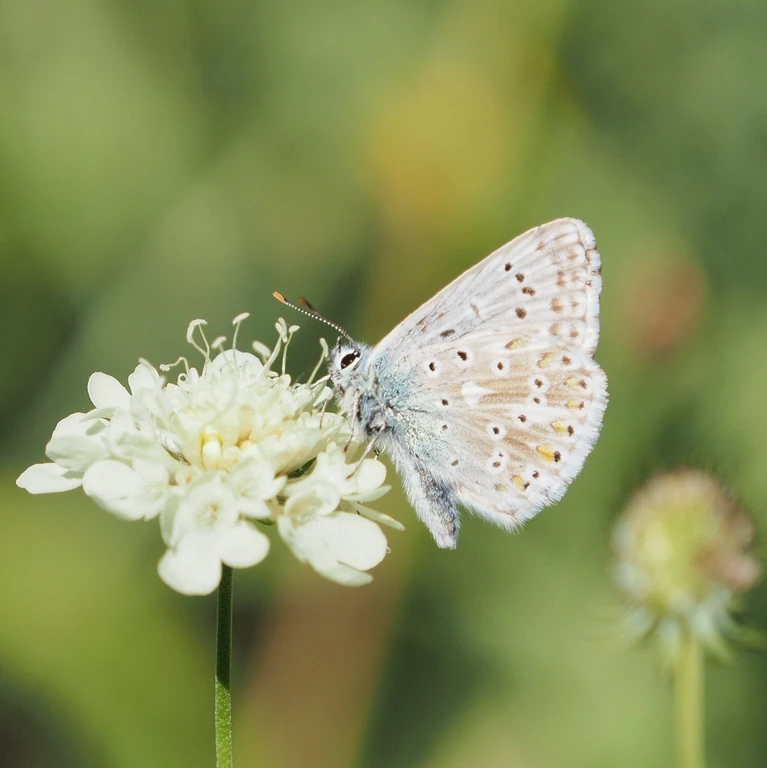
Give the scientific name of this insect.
Lysandra coridon
